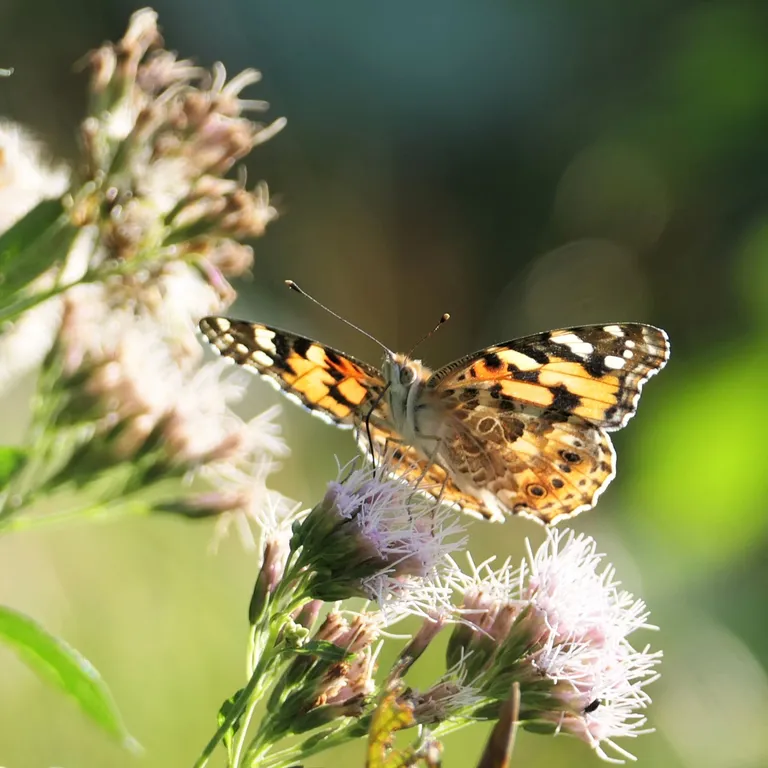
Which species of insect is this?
Vanessa cardui
